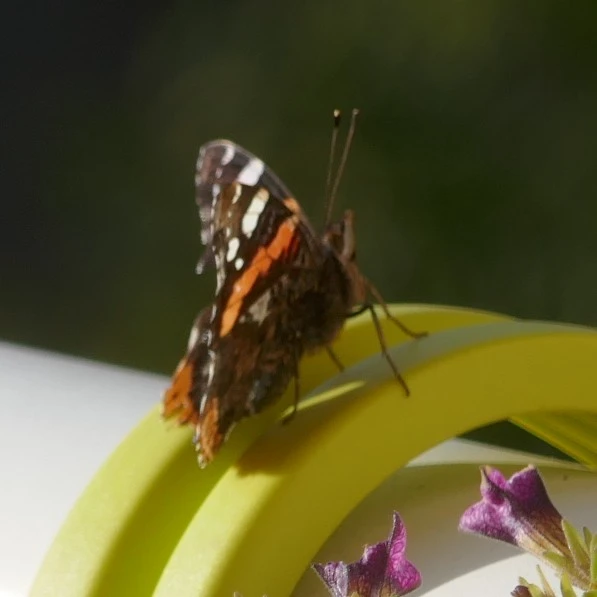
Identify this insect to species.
Vanessa atalanta
